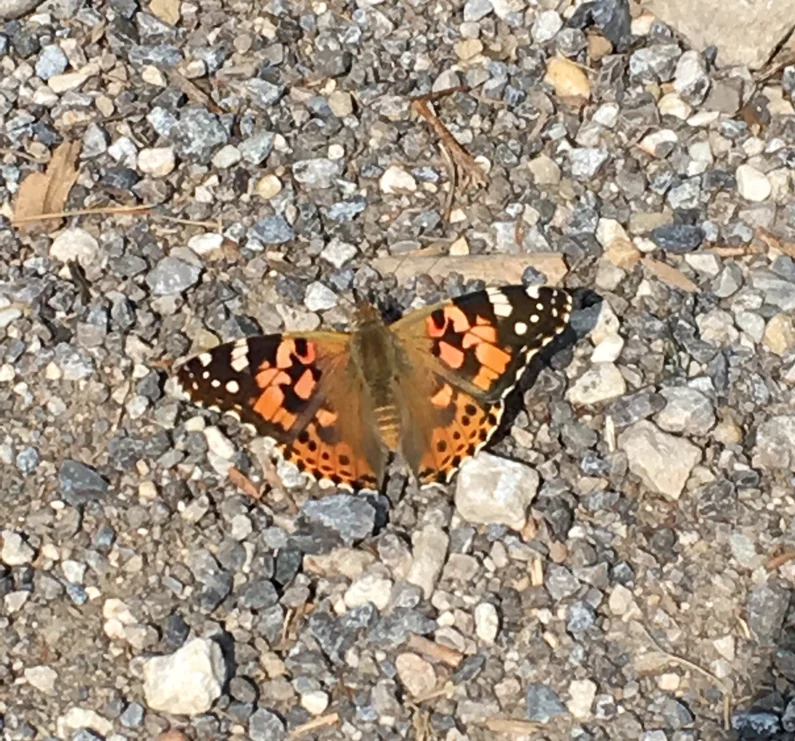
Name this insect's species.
Vanessa cardui
